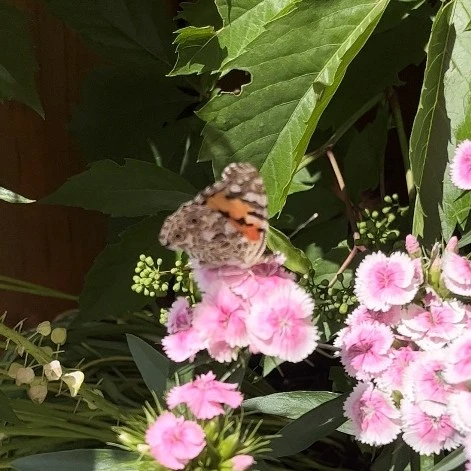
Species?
Vanessa cardui
